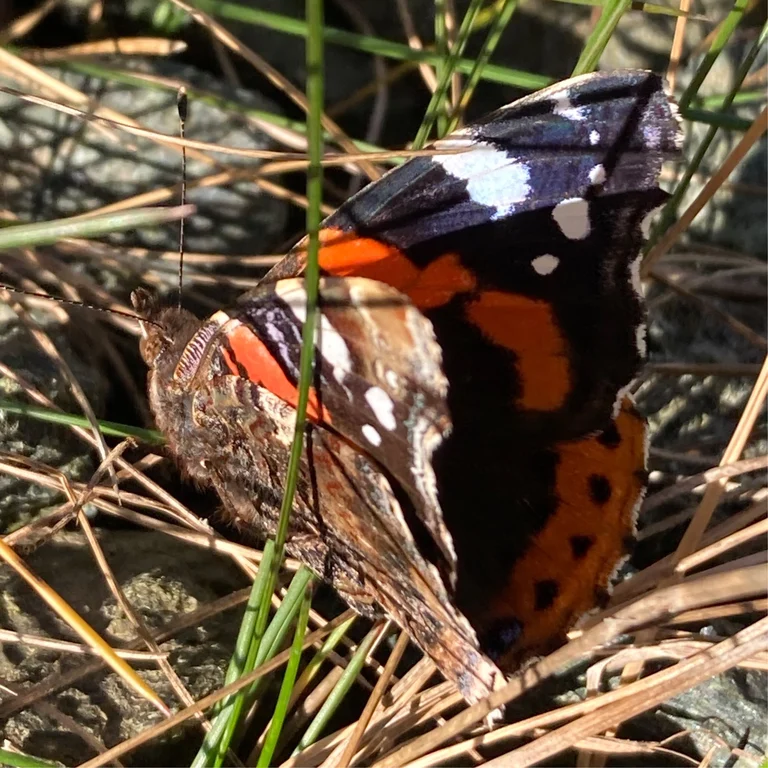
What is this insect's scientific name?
Vanessa atalanta
